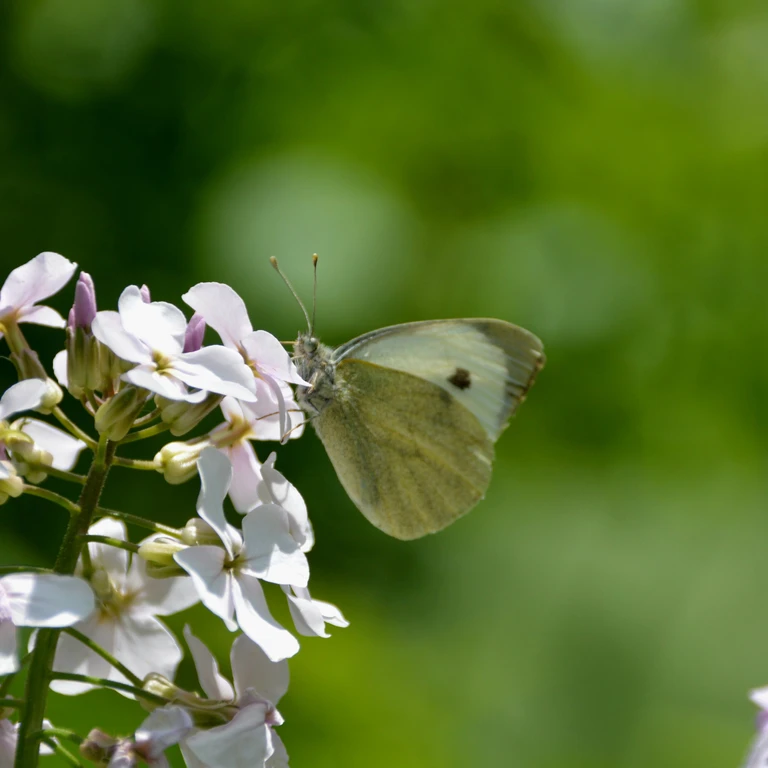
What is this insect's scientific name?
Pieris brassicae
